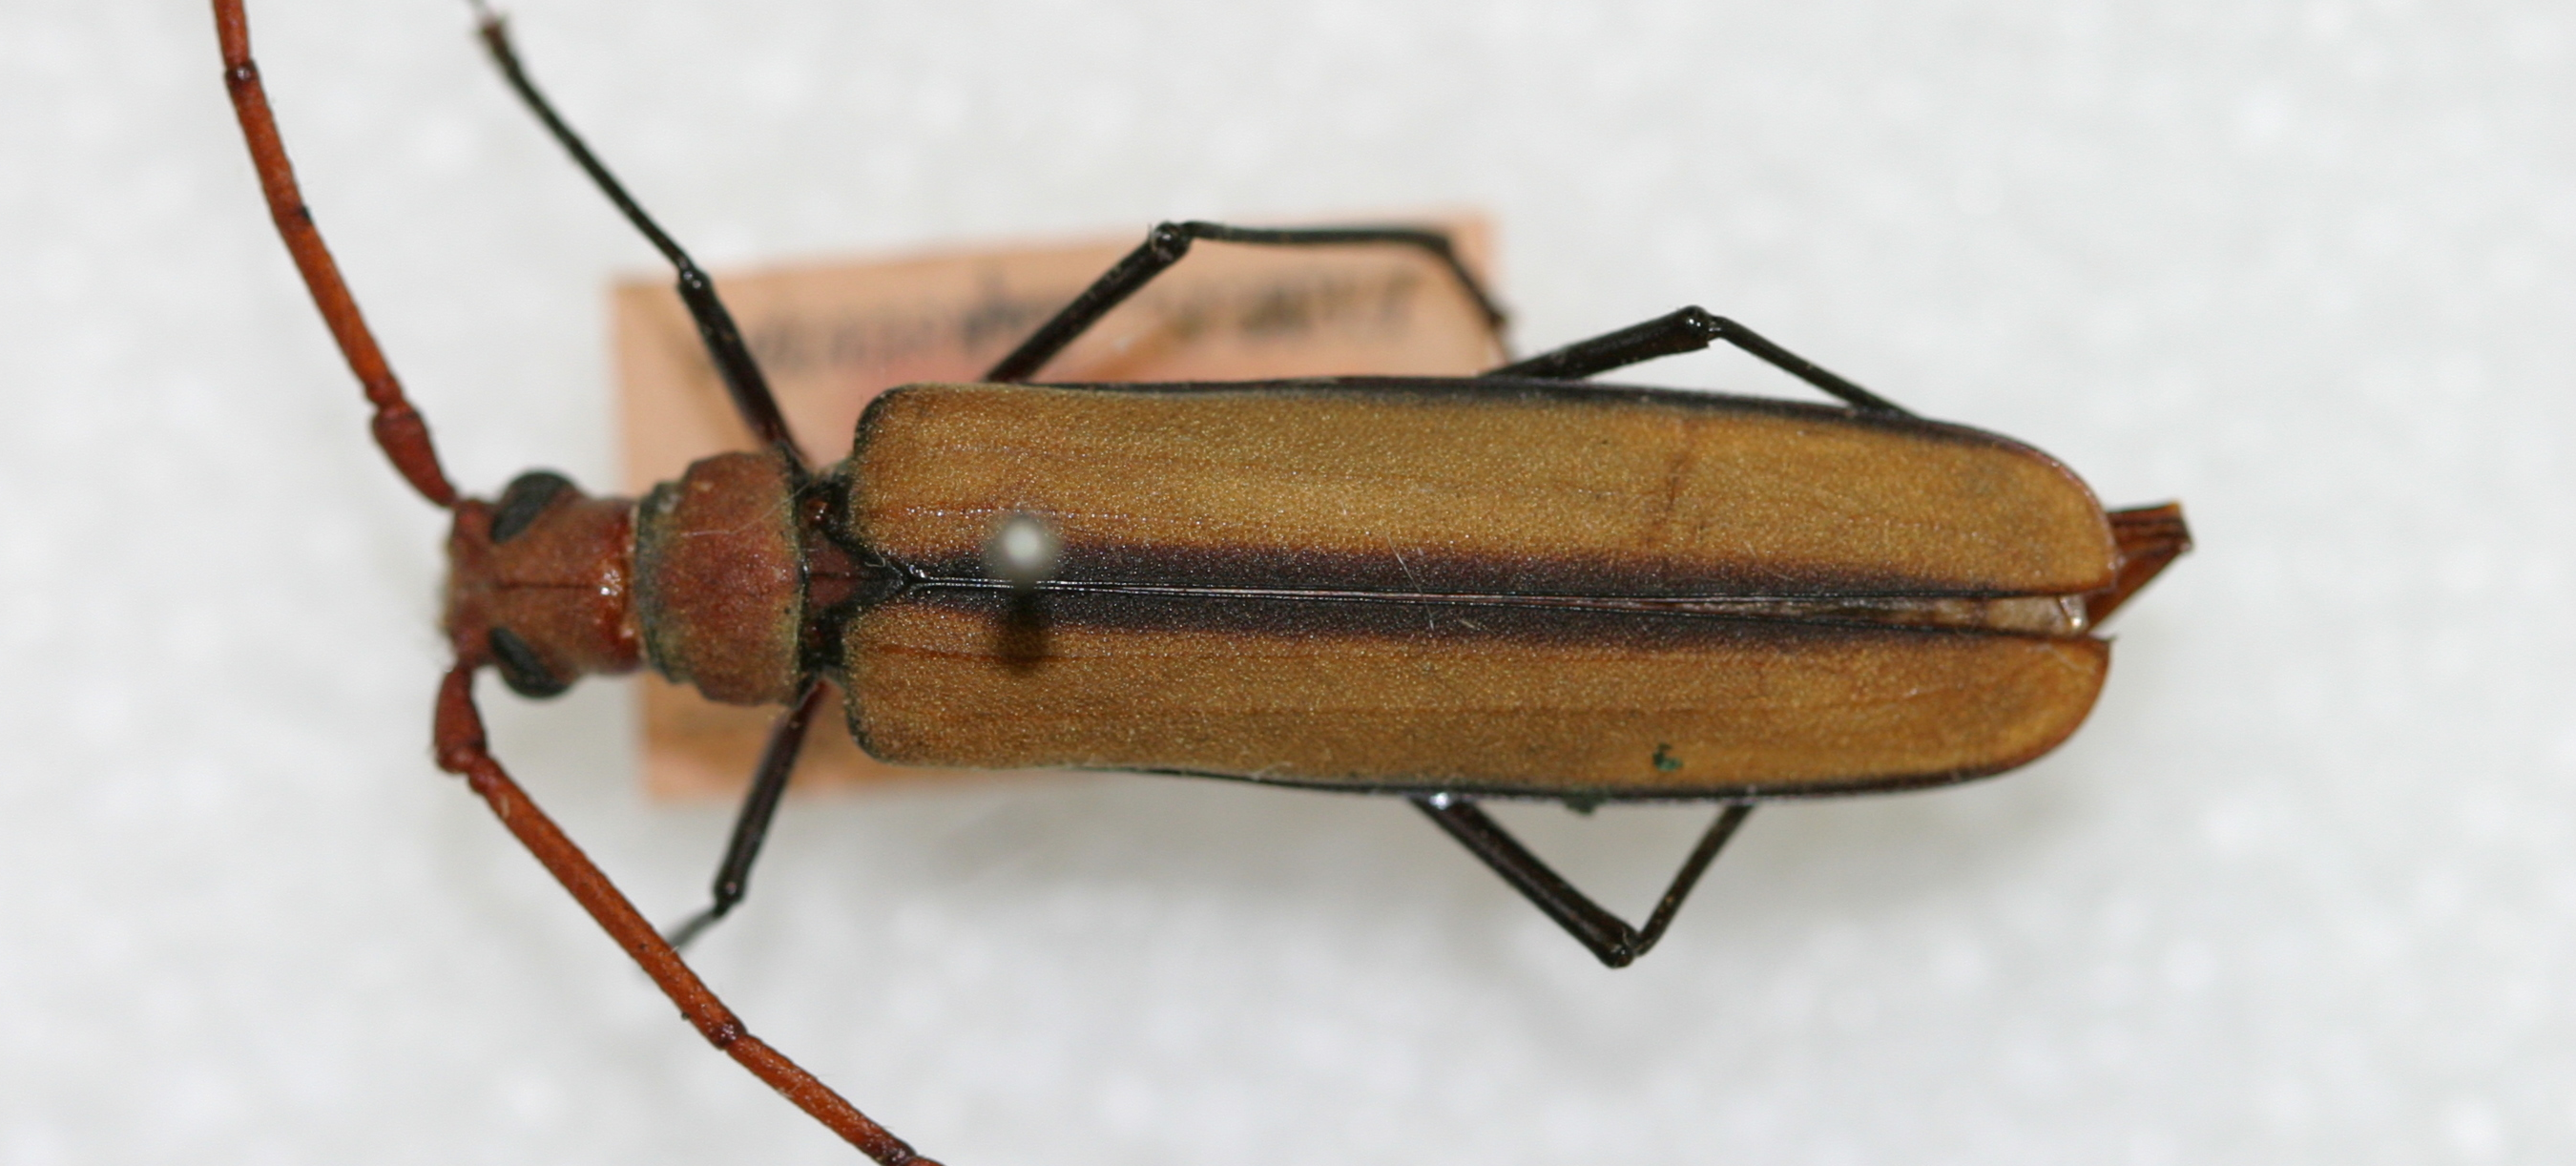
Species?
Megobaralipton suturalis (also Megopis suturalis)
